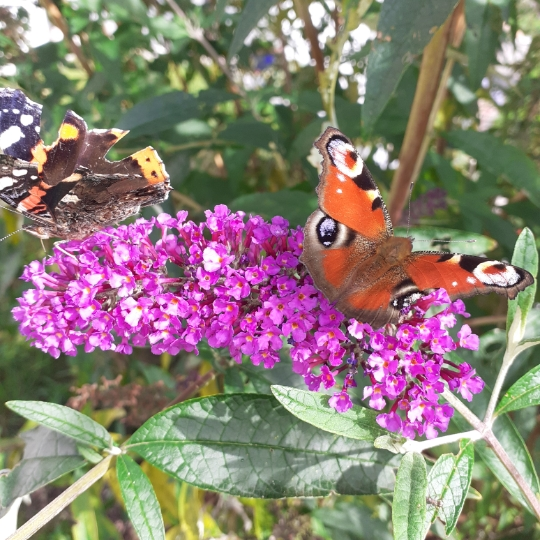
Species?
Aglais io
